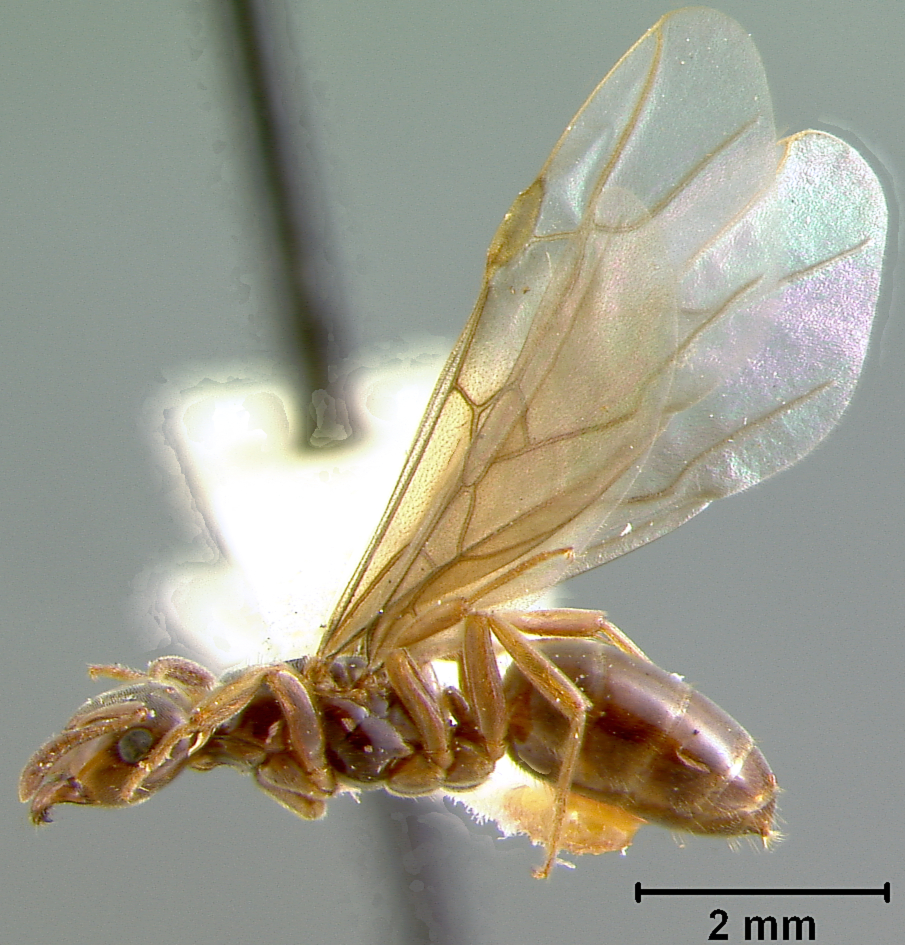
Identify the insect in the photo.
Lasius clavigeroides
